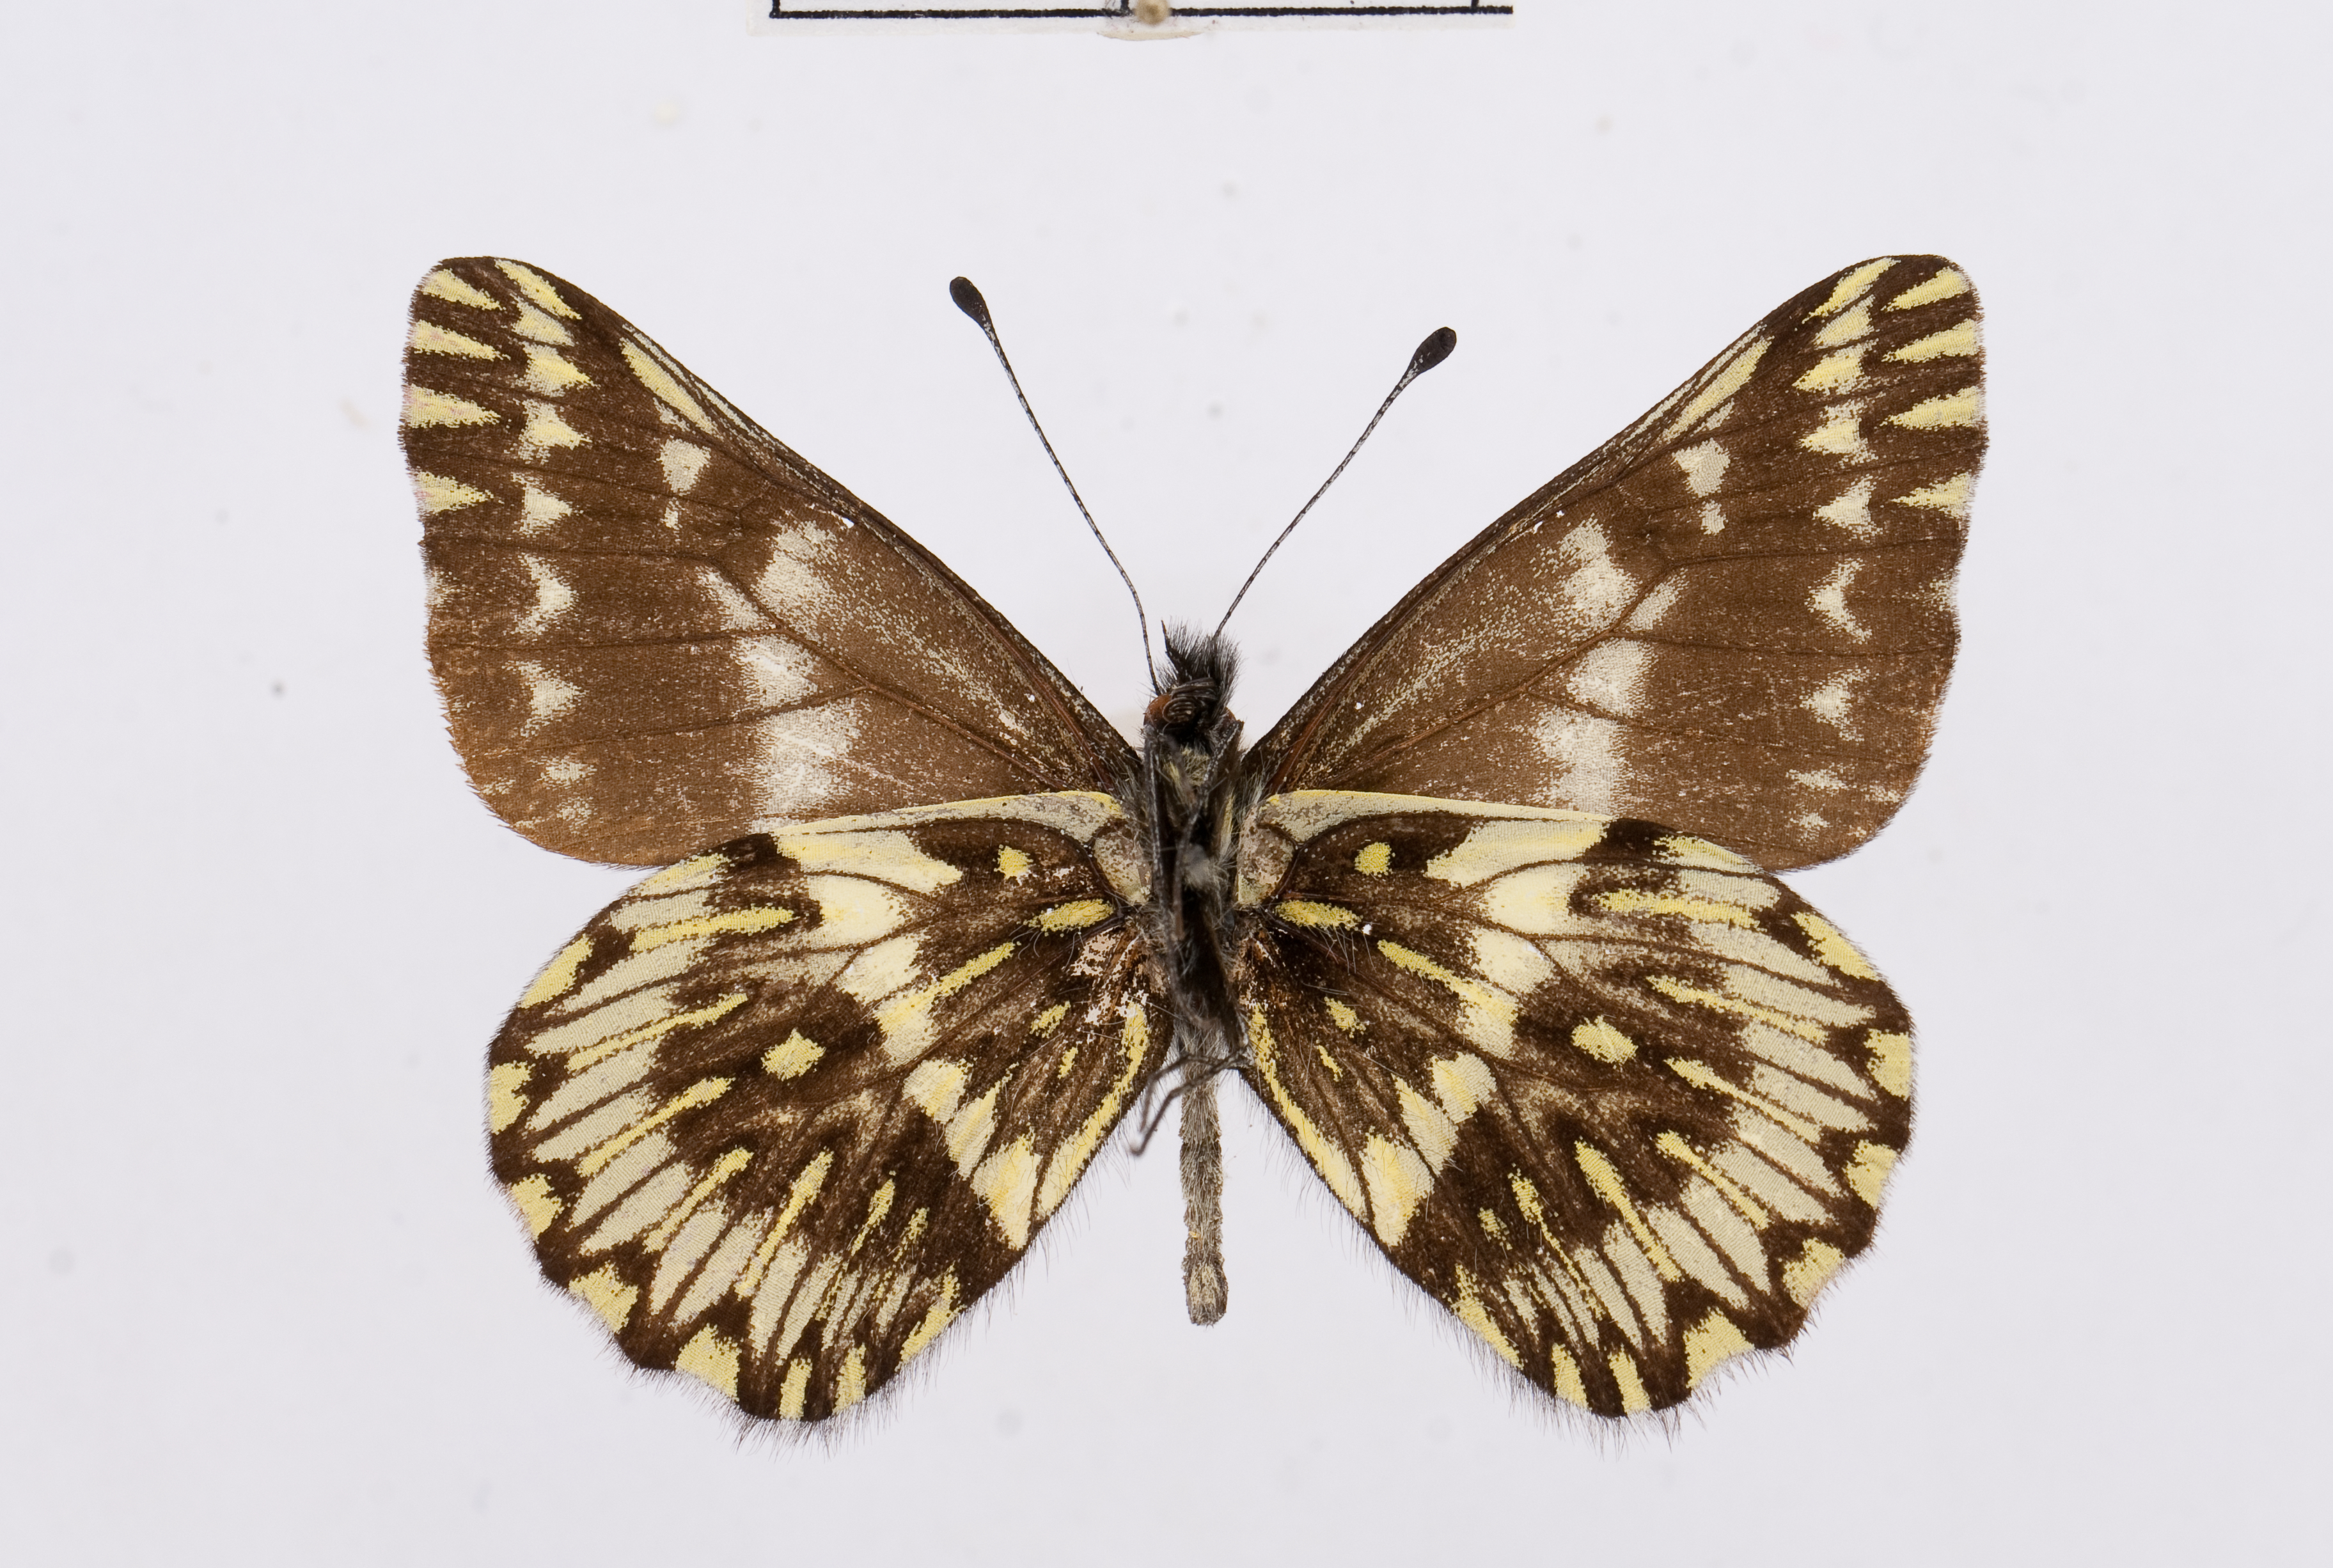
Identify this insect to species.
Catasticta amastris
